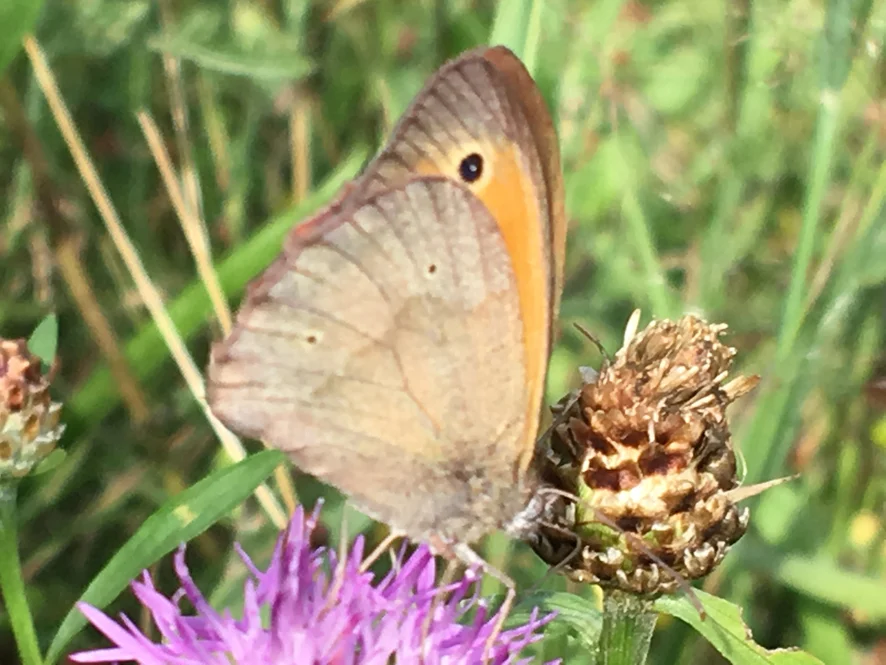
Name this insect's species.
Maniola jurtina
